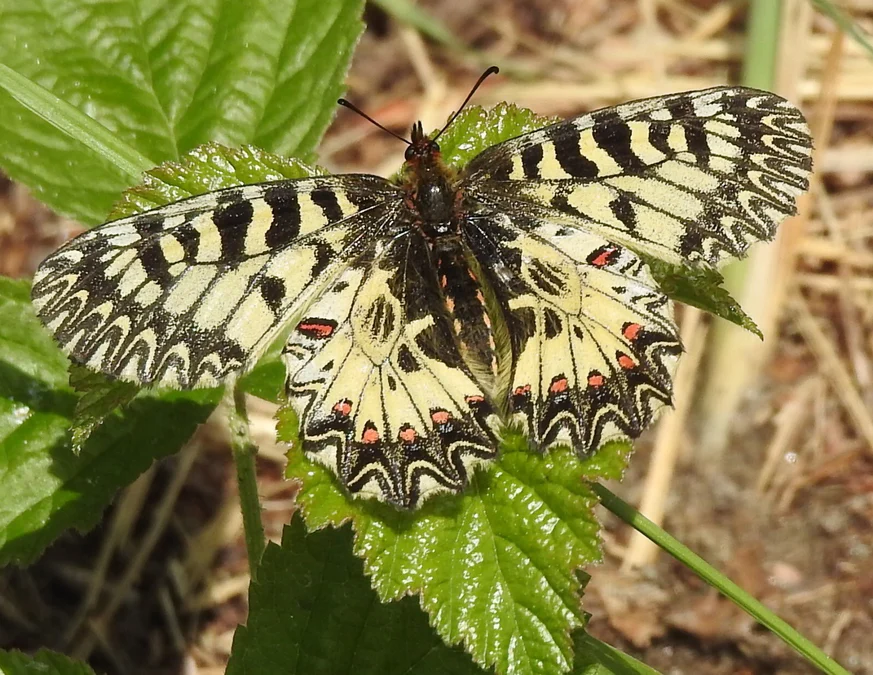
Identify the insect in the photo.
Zerynthia polyxena
